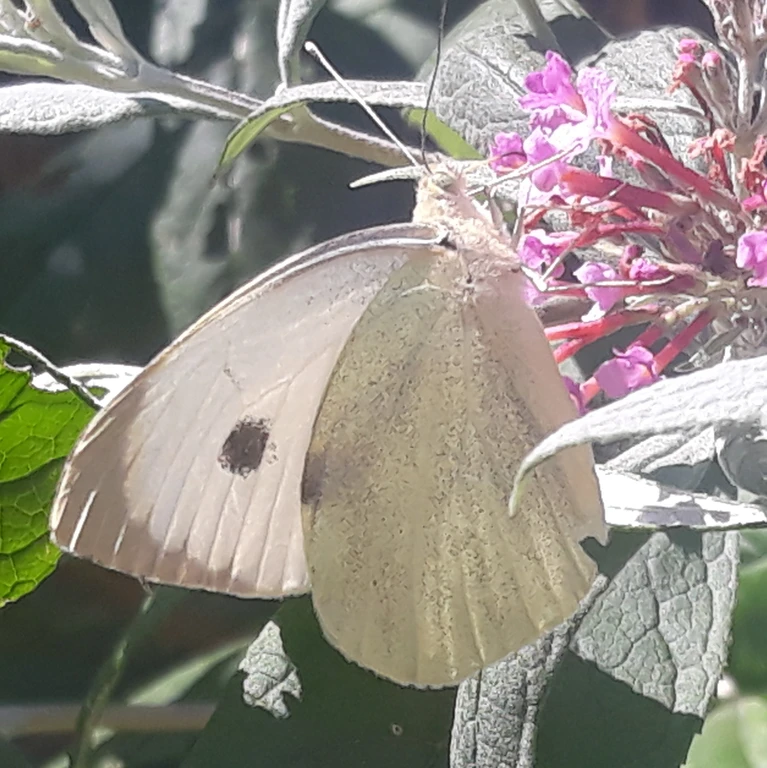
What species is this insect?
Pieris brassicae
